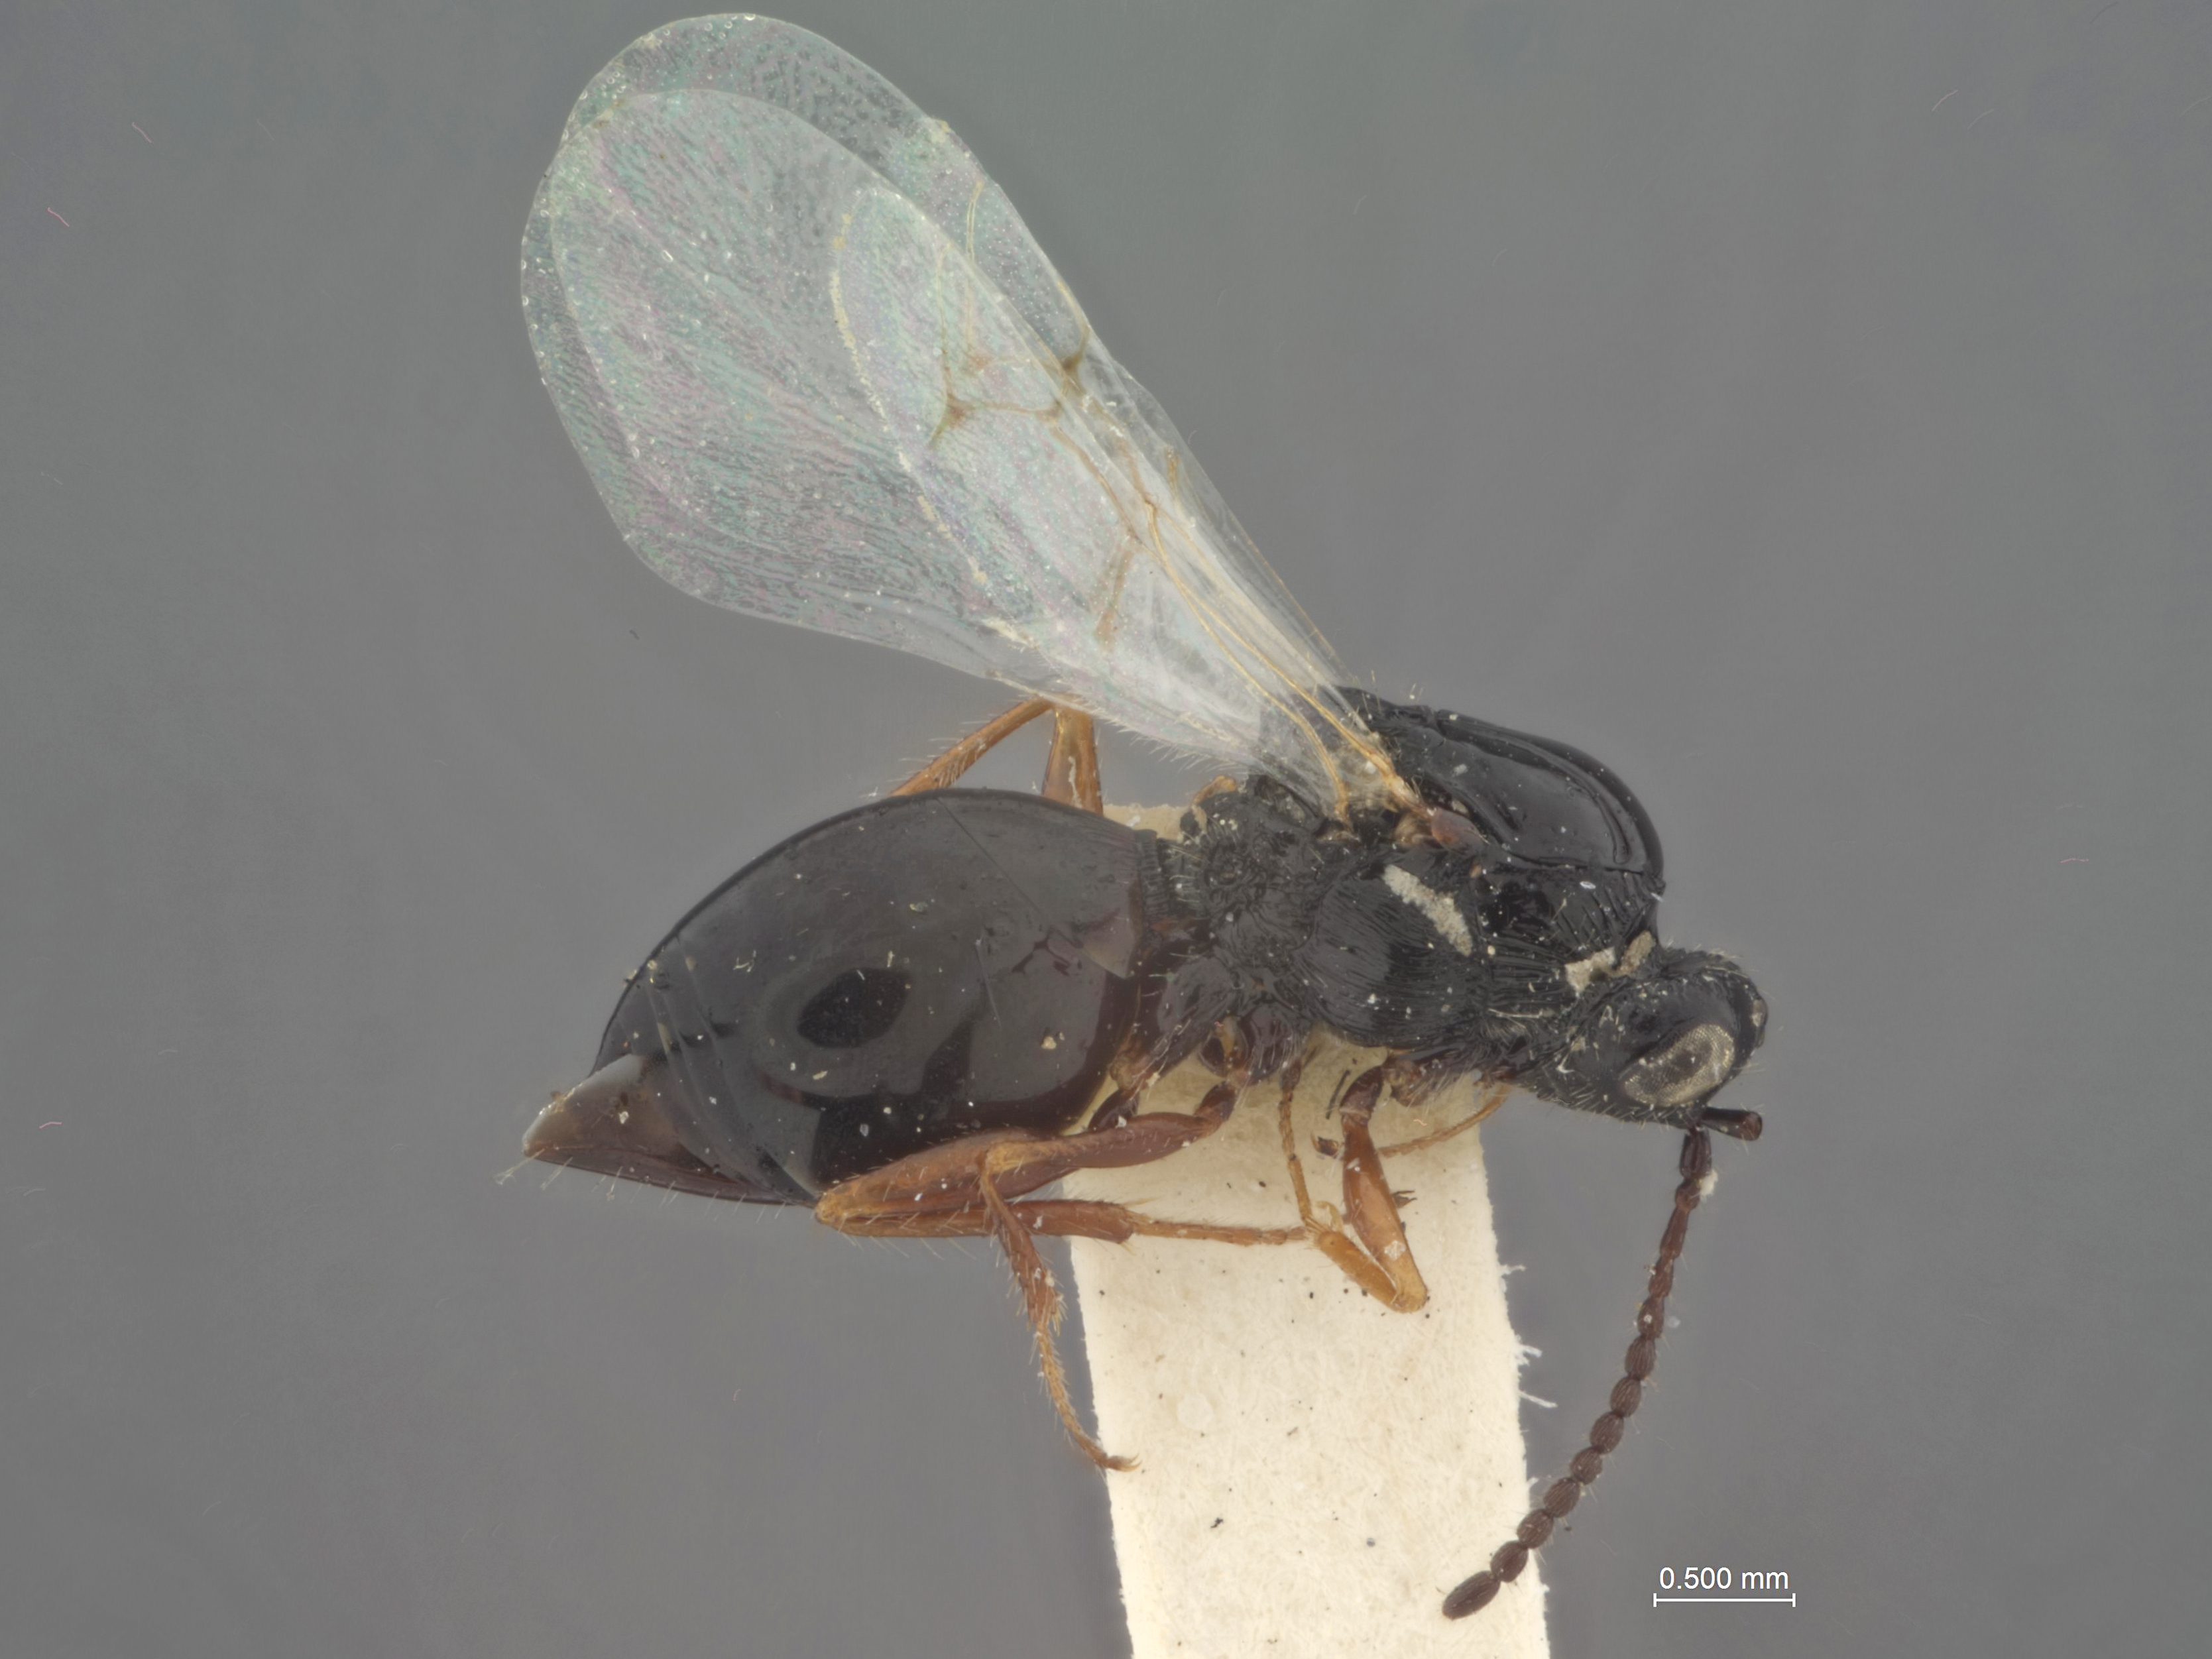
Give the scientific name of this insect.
Figites coloradensis
